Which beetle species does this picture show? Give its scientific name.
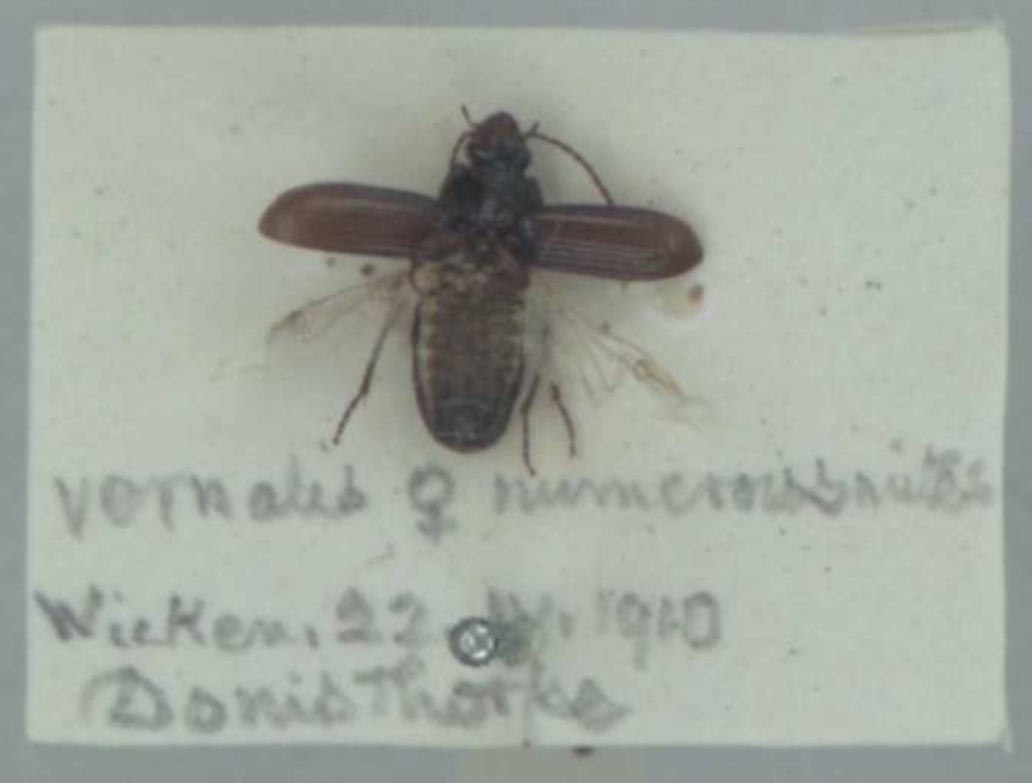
Pterostichus vernalis
